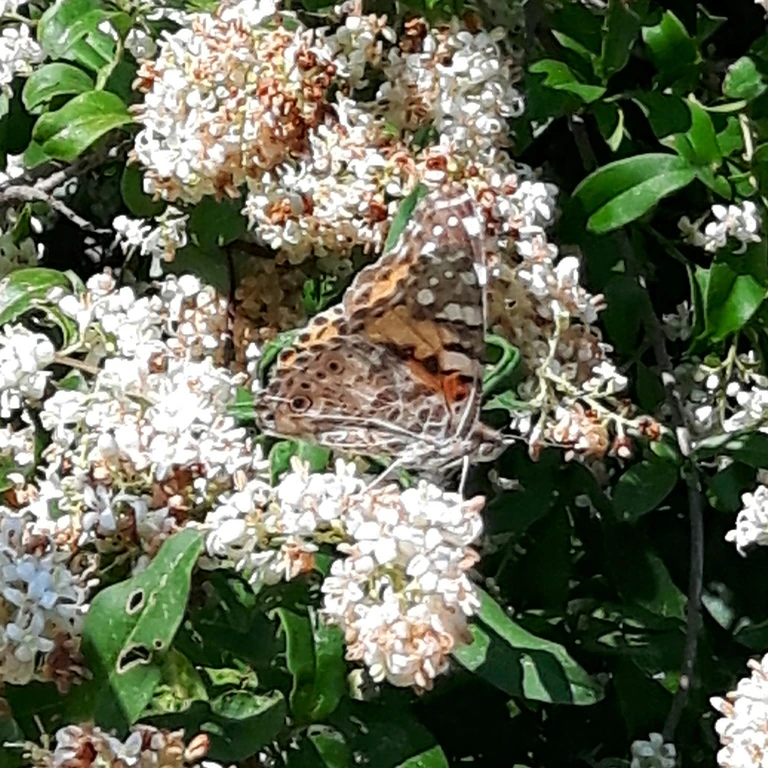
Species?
Vanessa cardui
